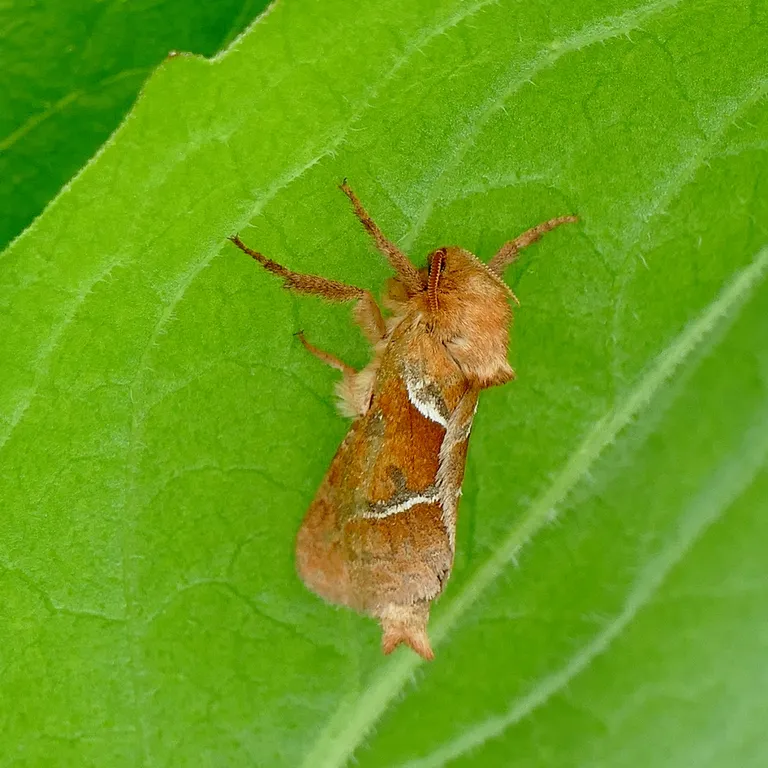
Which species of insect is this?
Triodia sylvina
